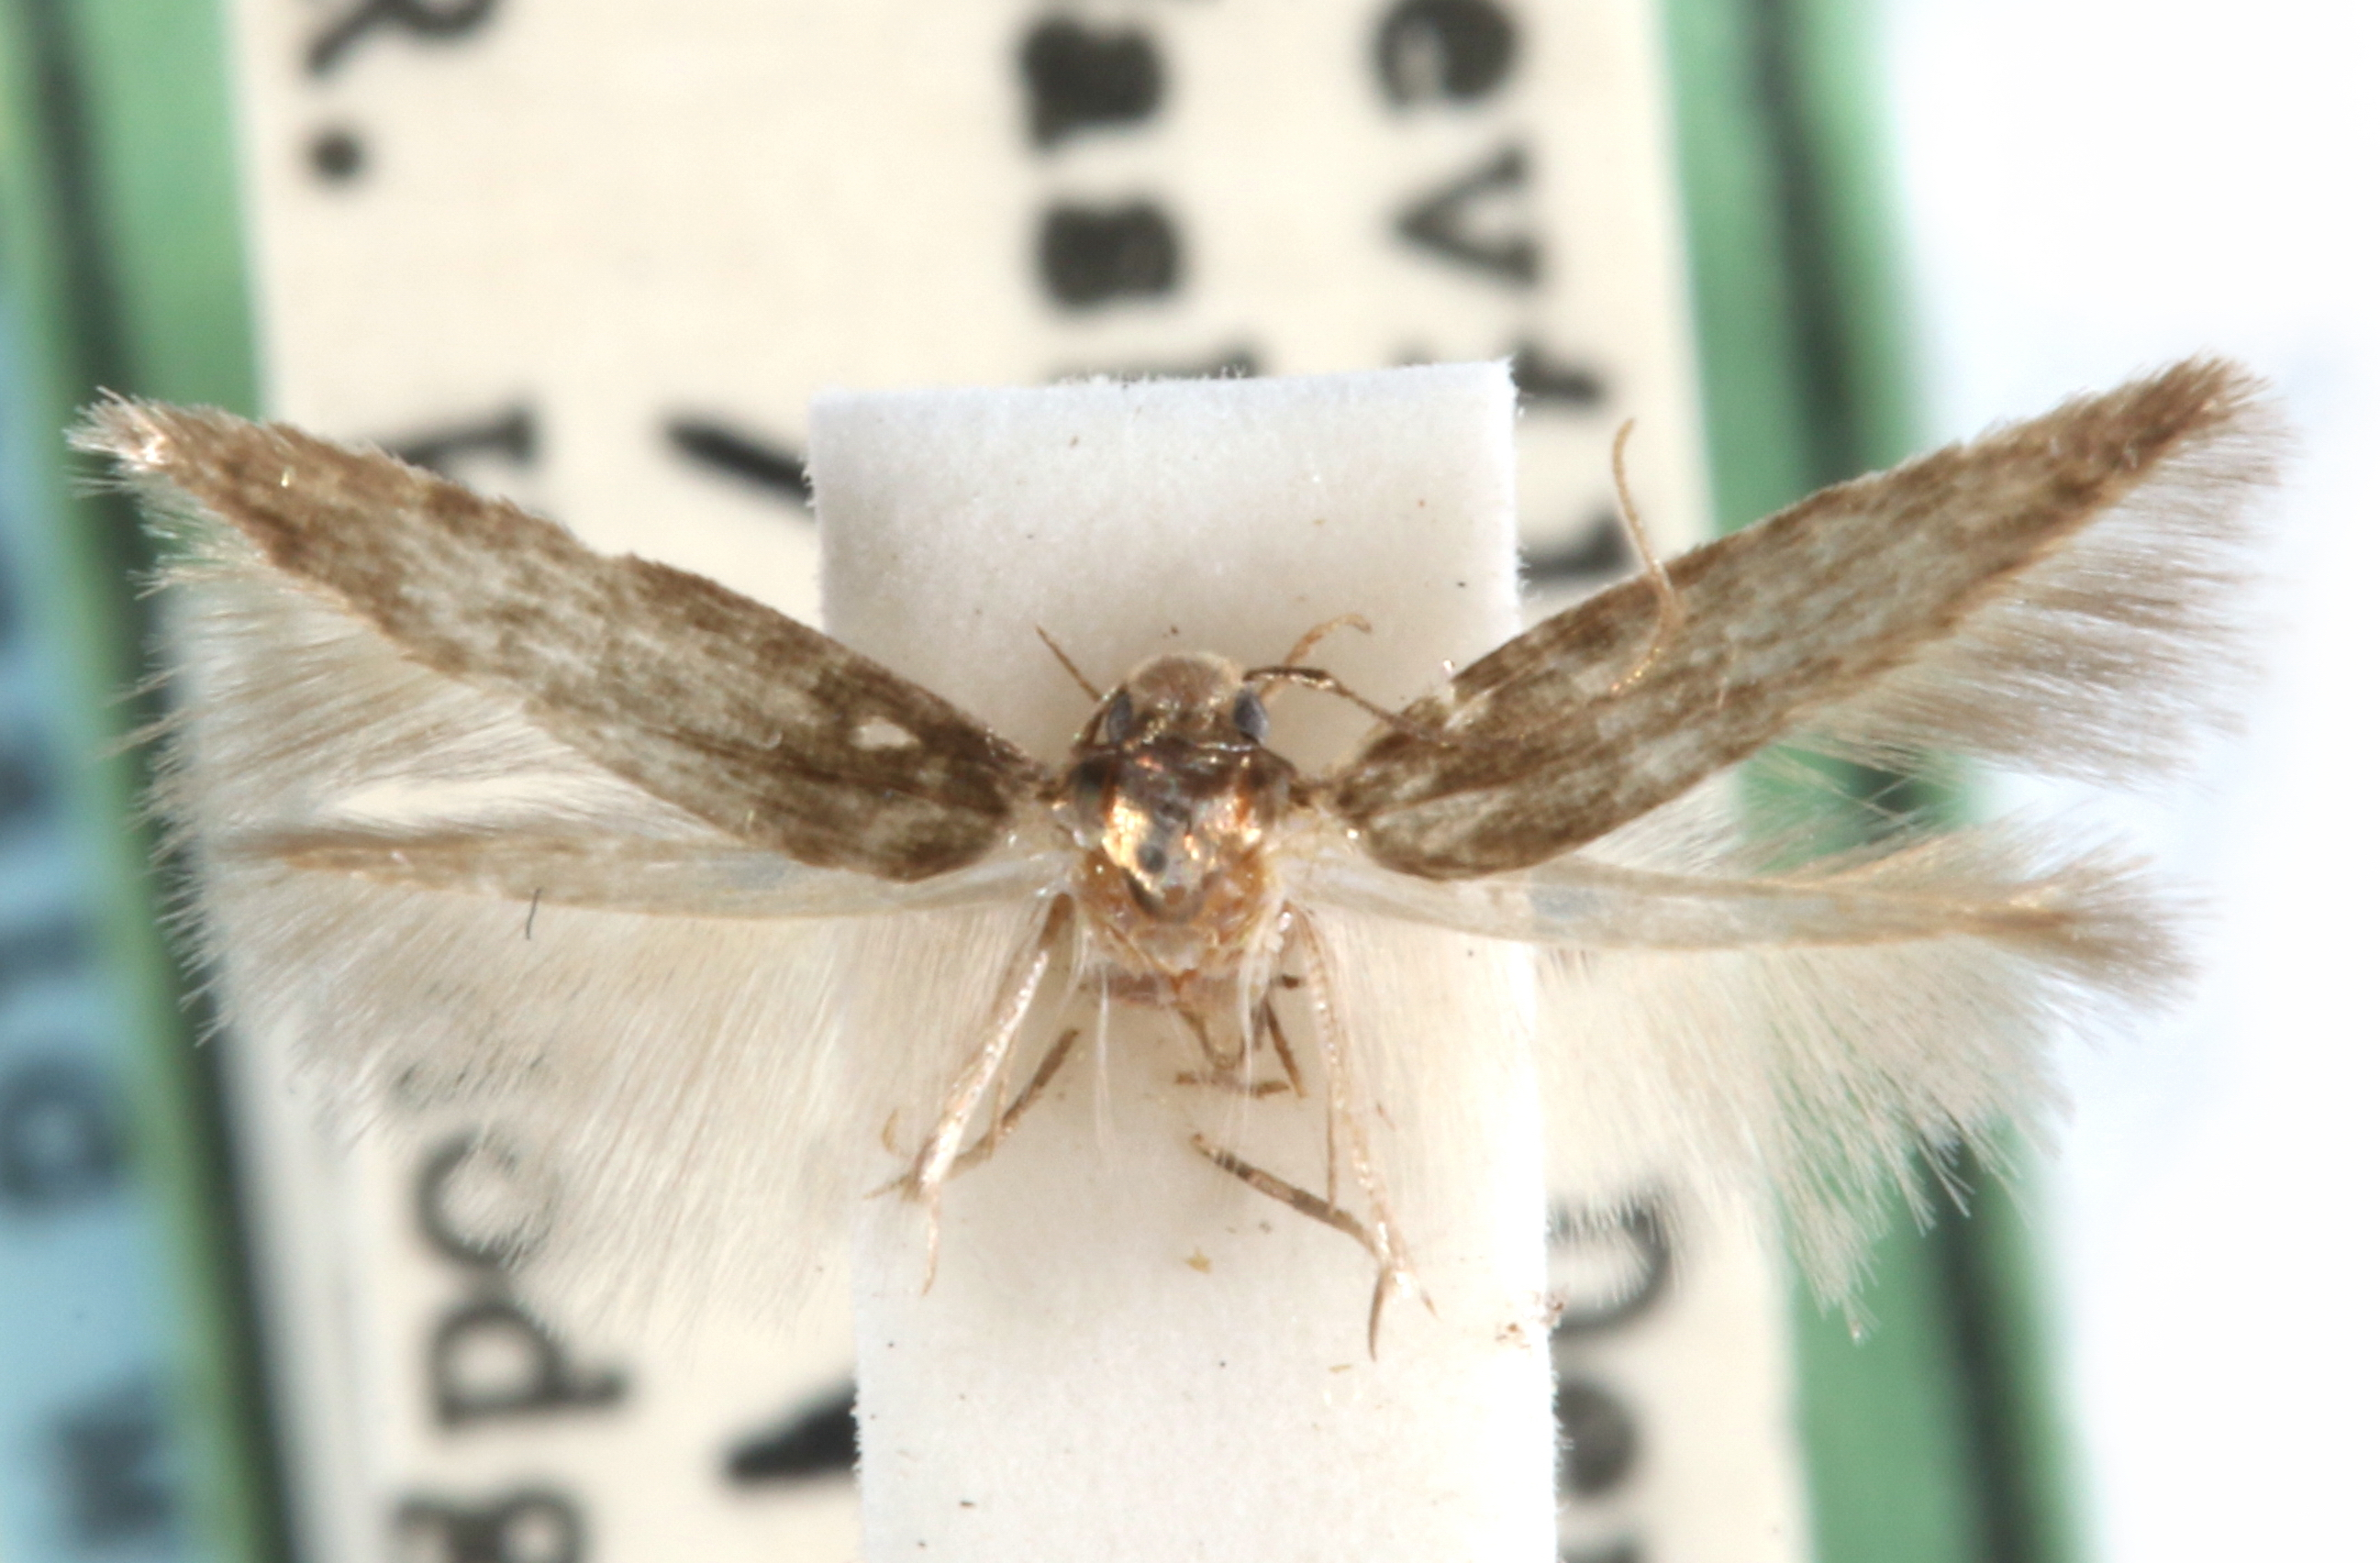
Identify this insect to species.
Periploca intermedia
